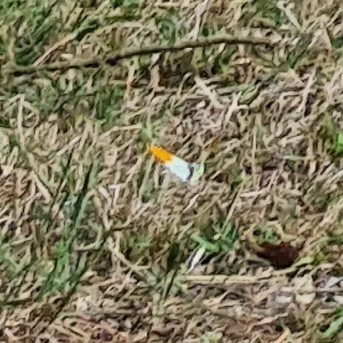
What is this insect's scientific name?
Anthocharis cardamines
